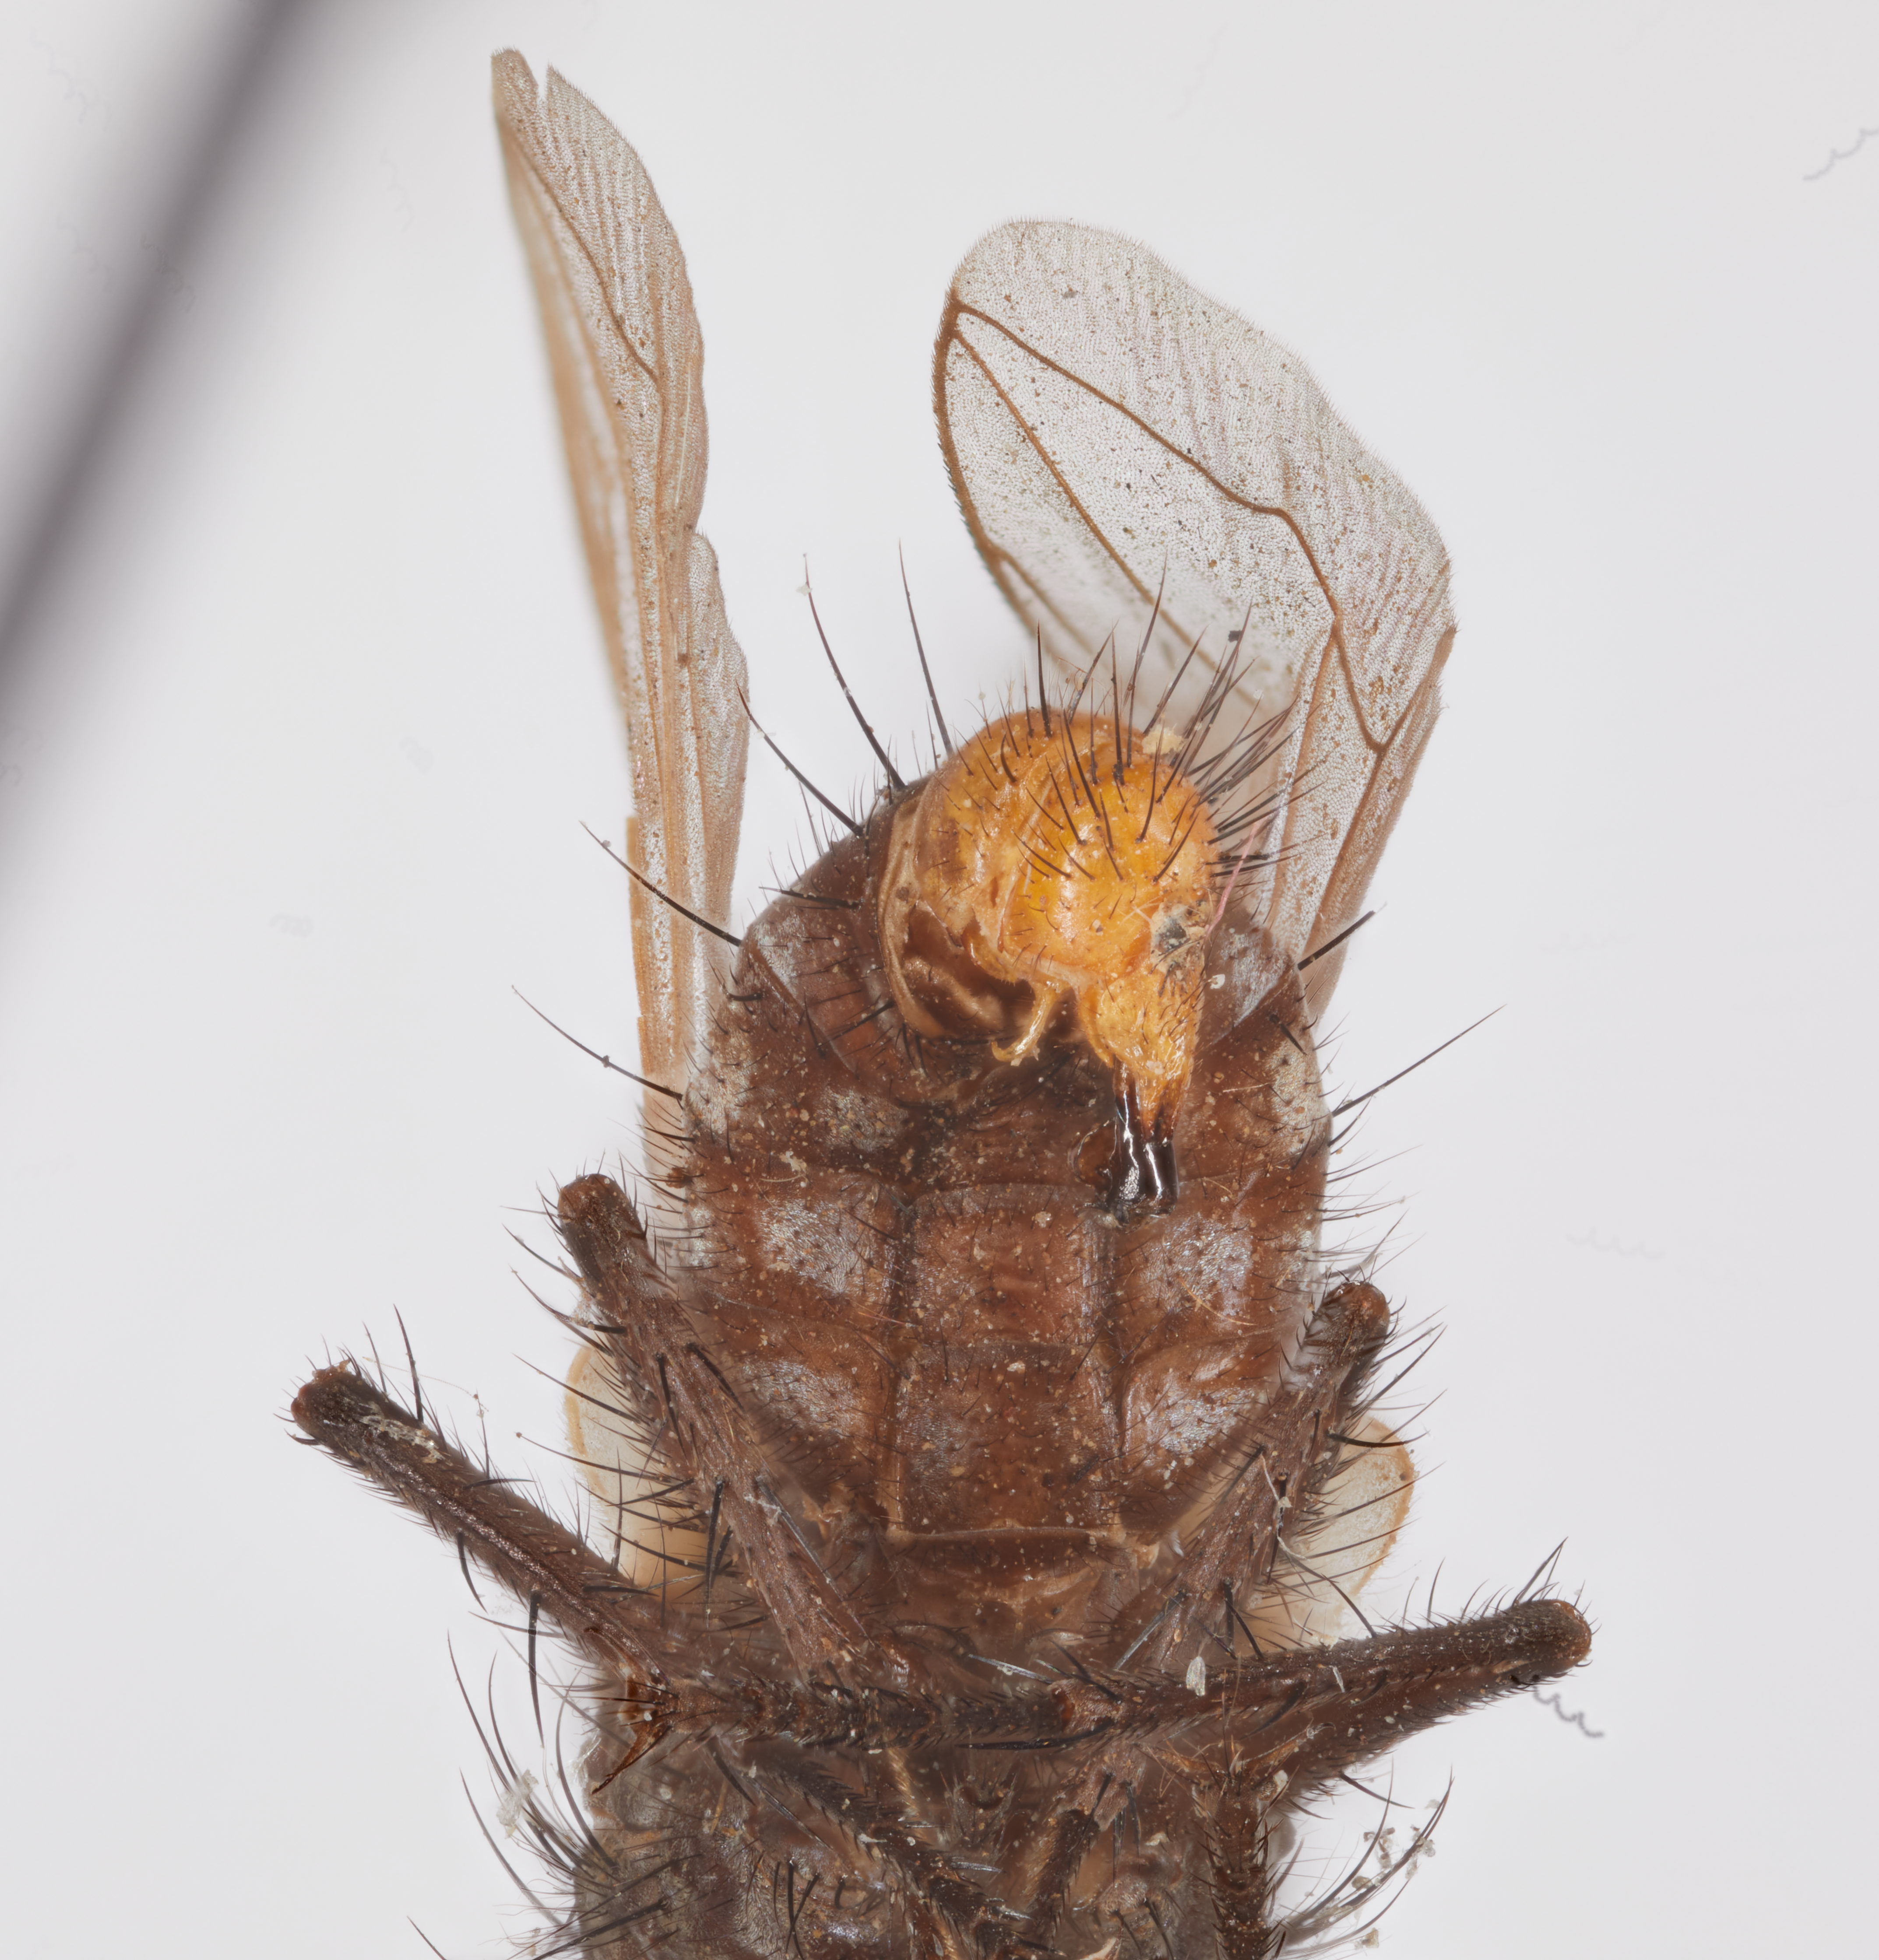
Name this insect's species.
Microcerellamyia retusa
